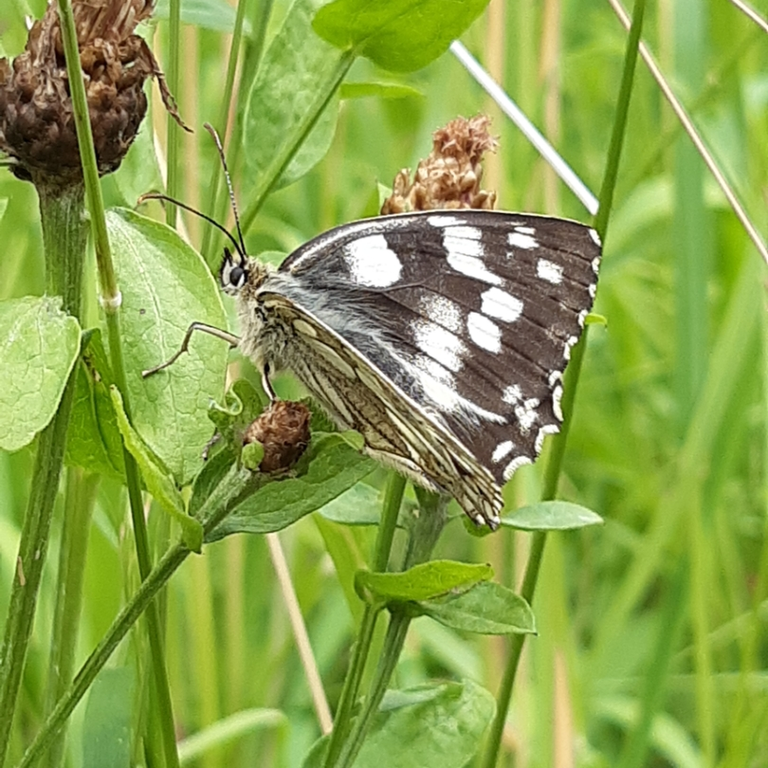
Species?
Melanargia galathea
